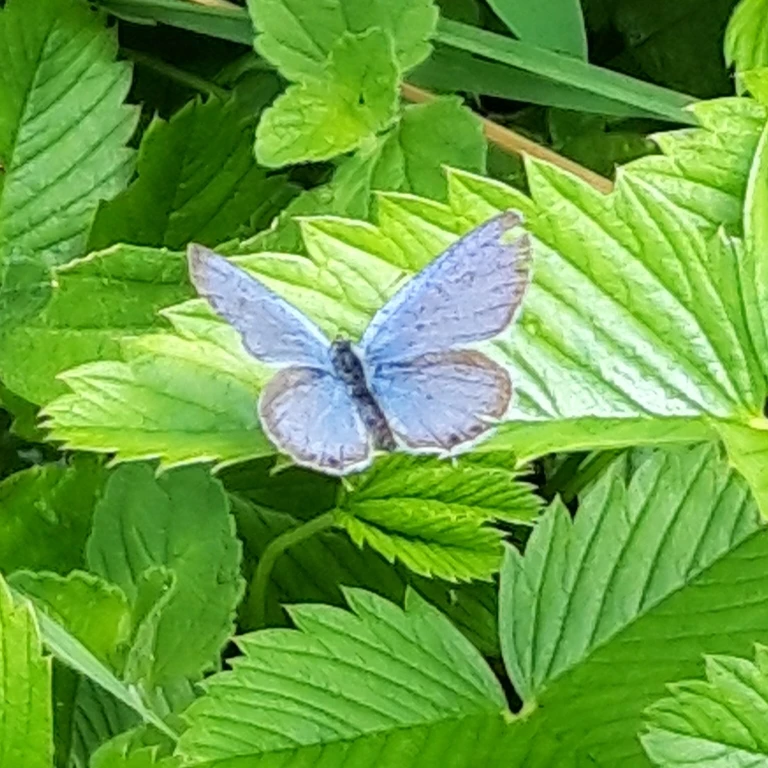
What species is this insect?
Cupido argiades (also Elkalyce argiades)
